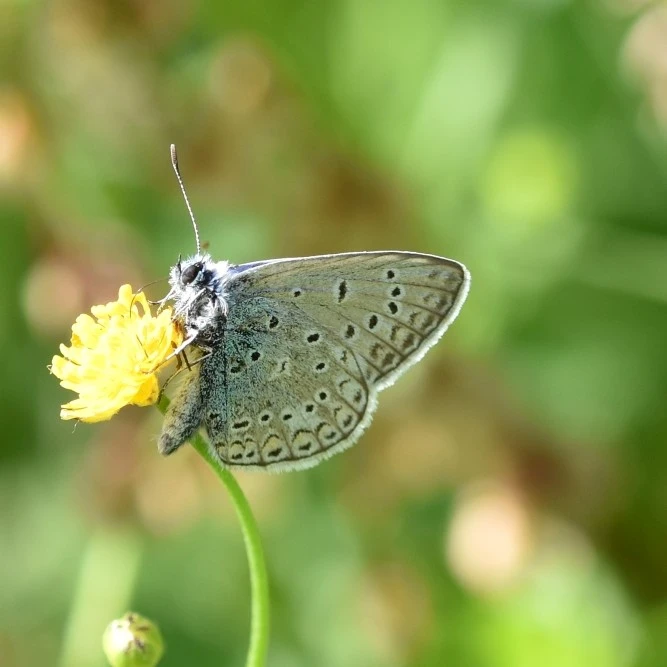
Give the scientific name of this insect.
Polyommatus icarus
